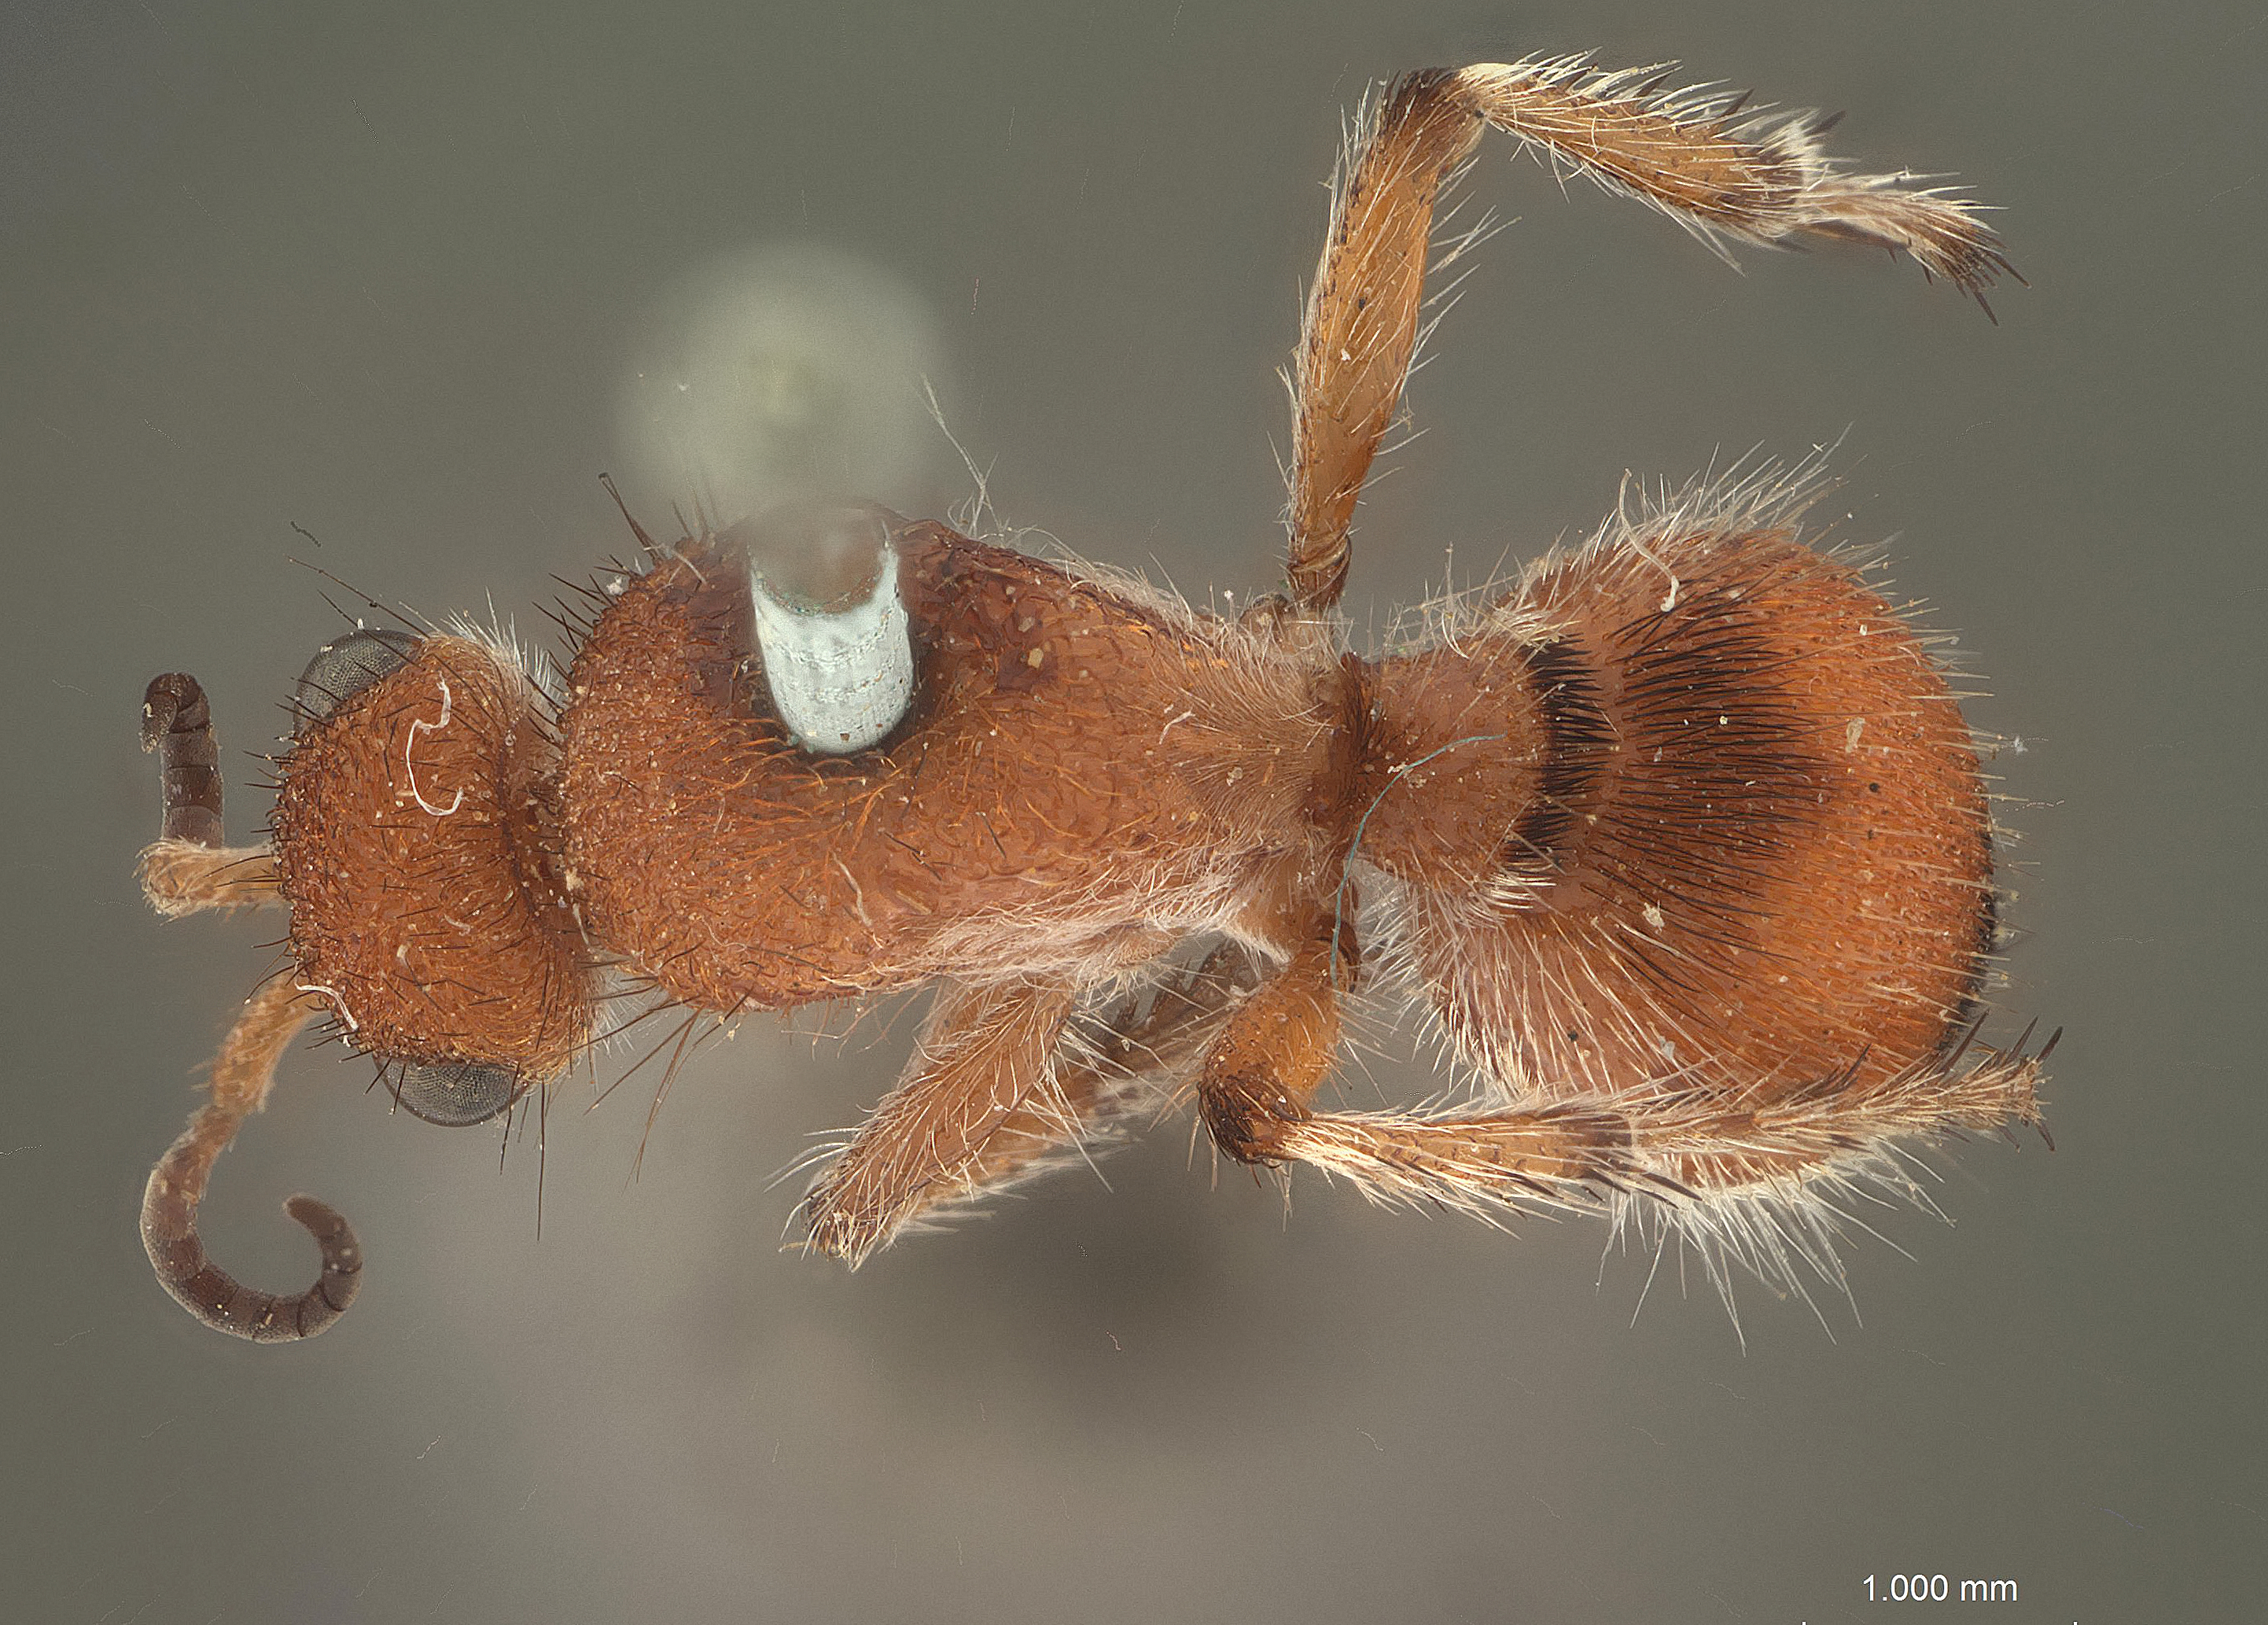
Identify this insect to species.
Dasymutilla mesillae
